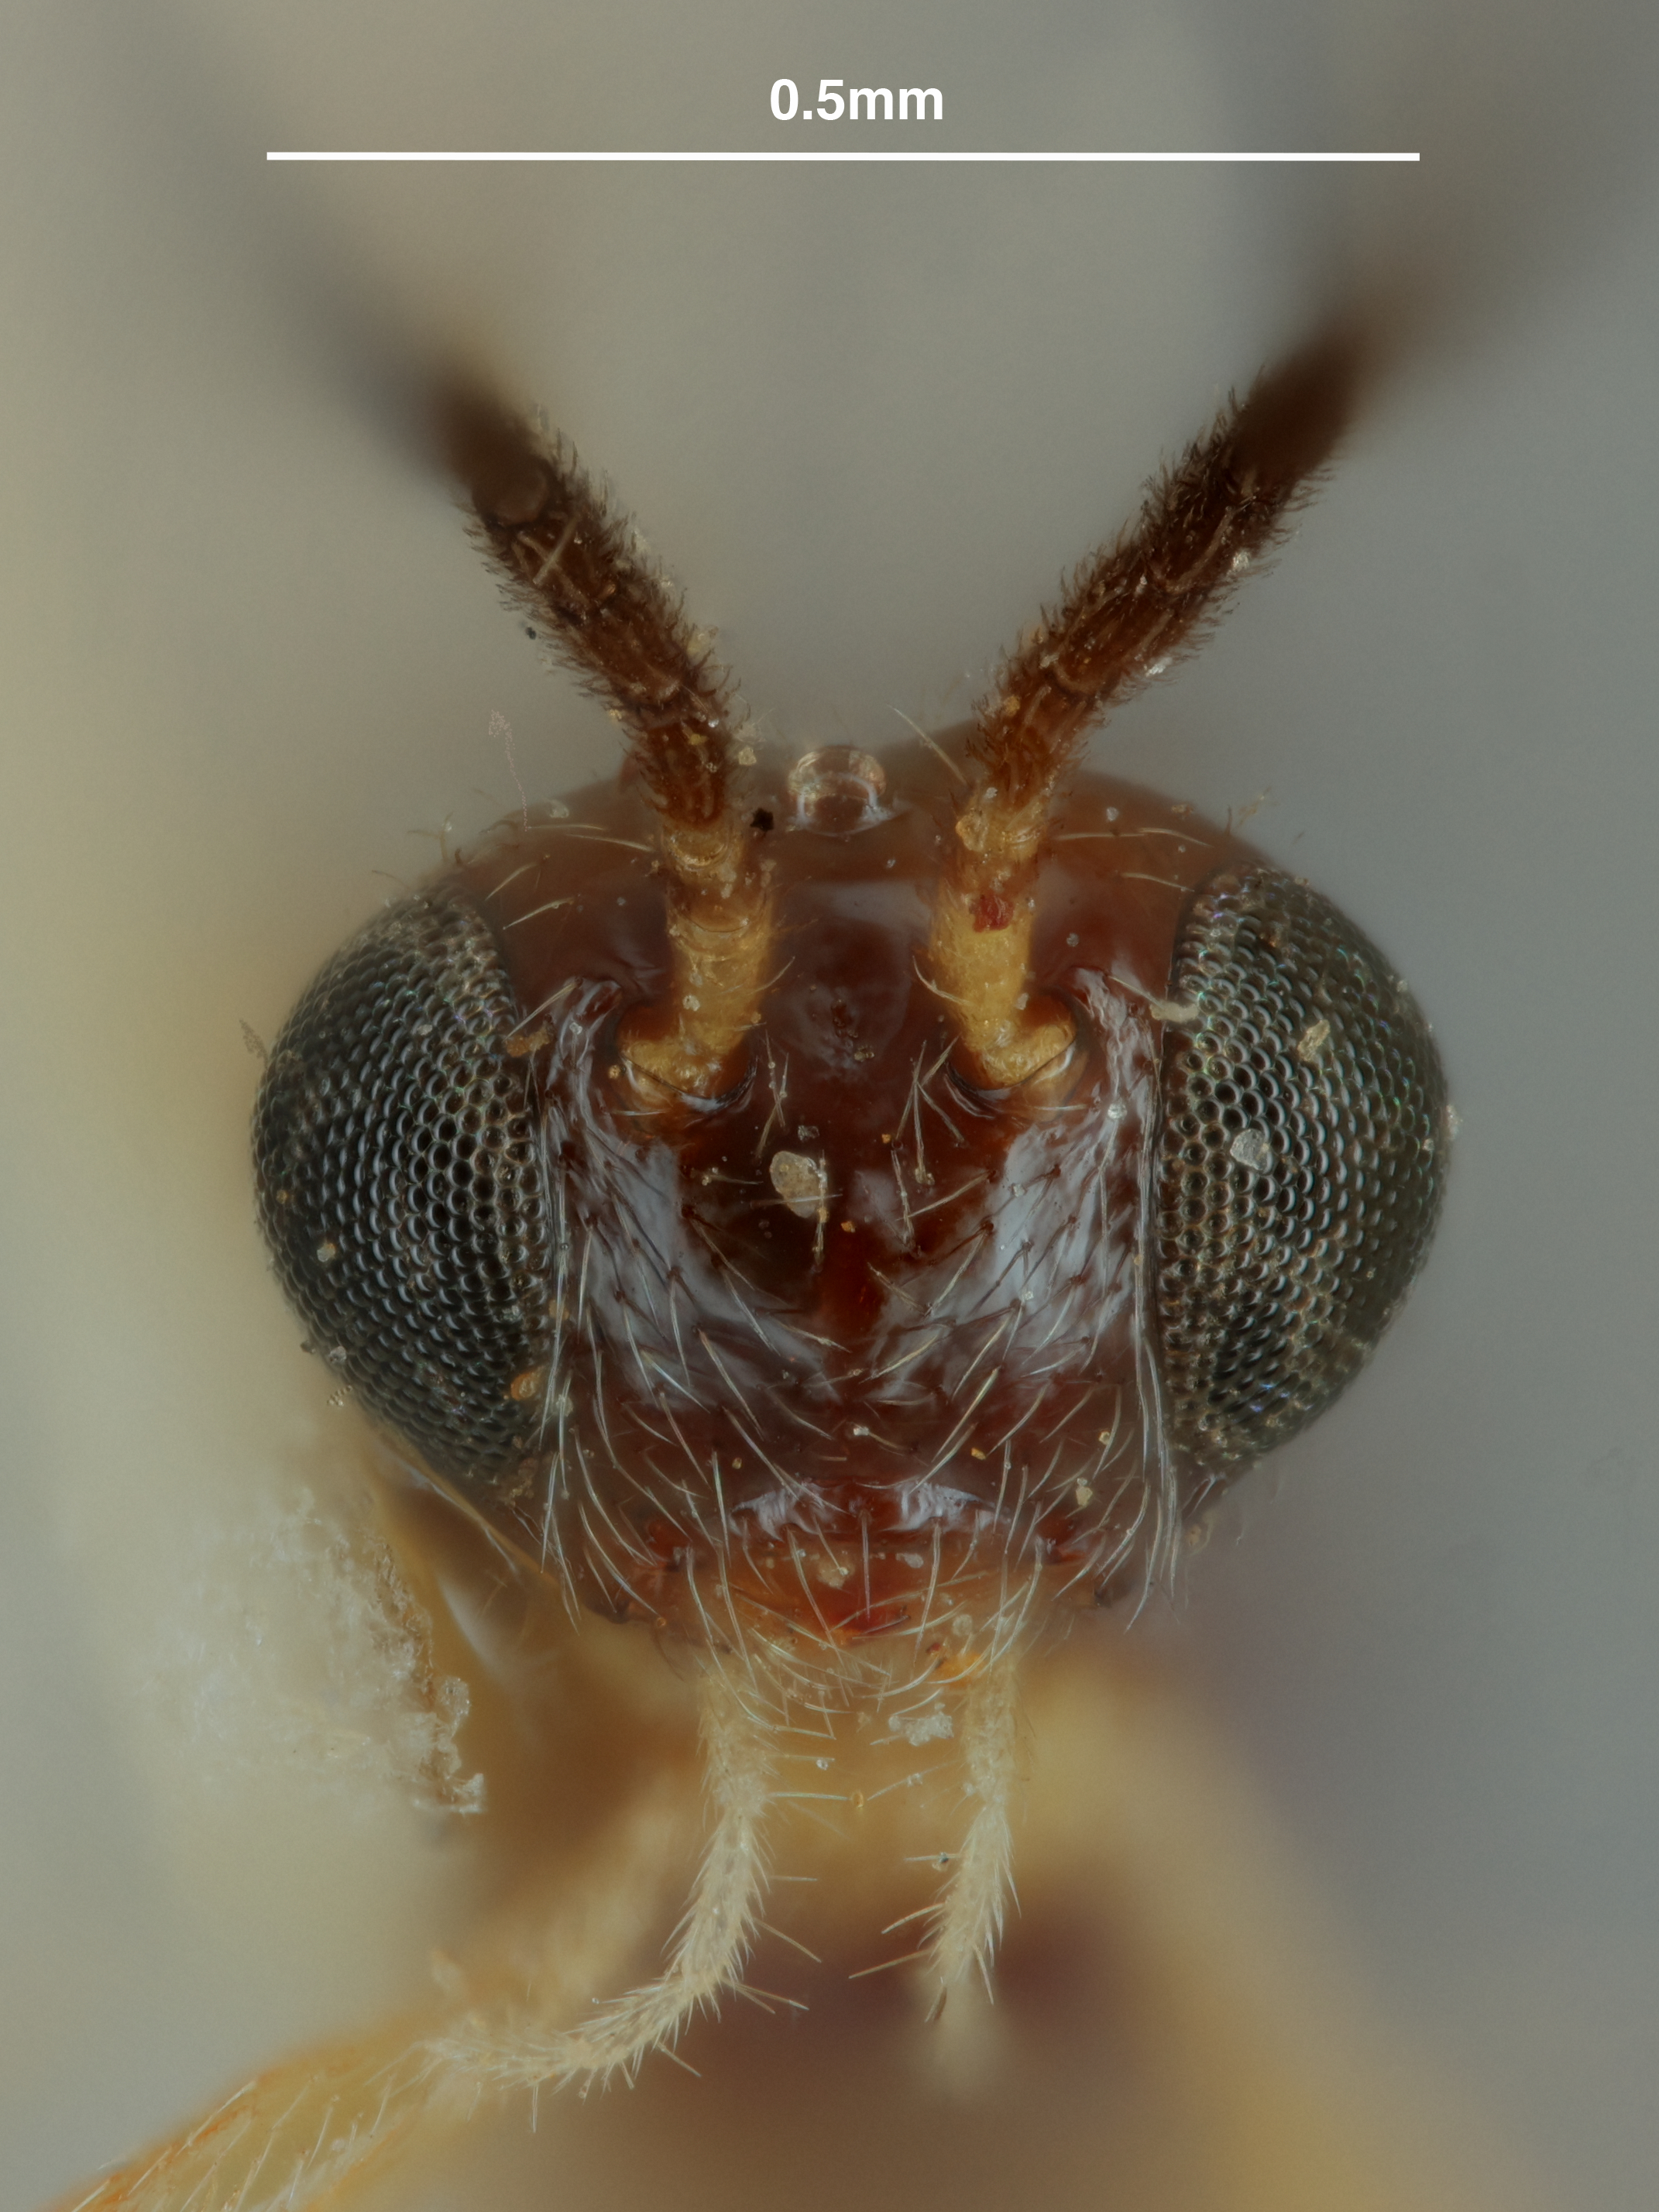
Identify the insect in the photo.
Opius aliricidiae
